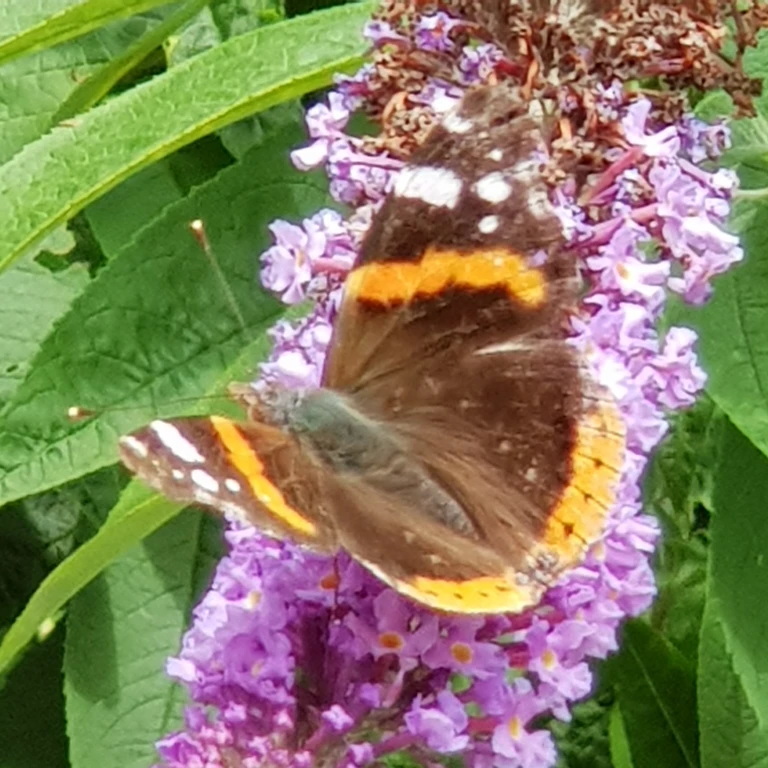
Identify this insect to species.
Vanessa atalanta
